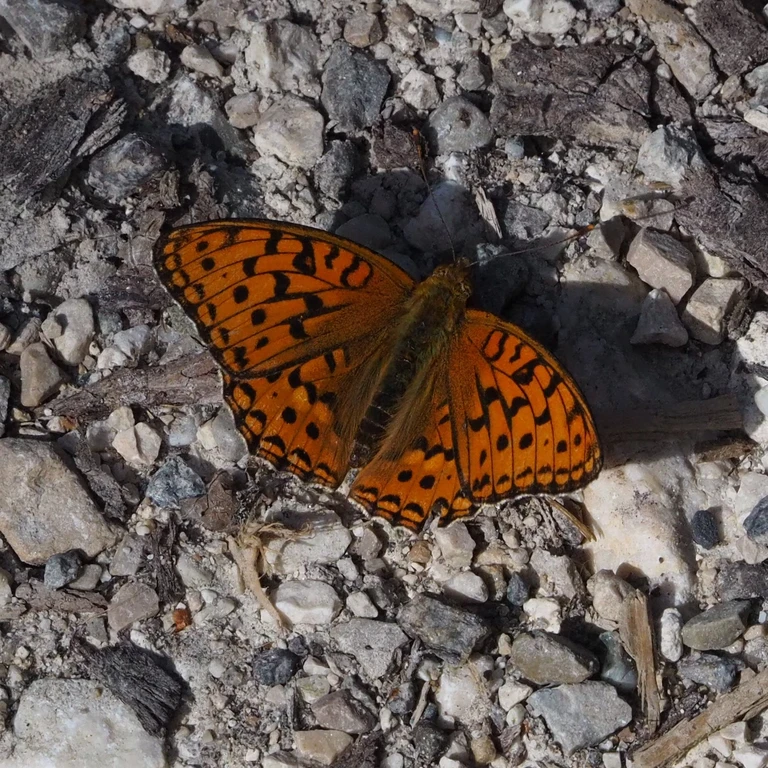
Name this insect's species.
Fabriciana adippe
